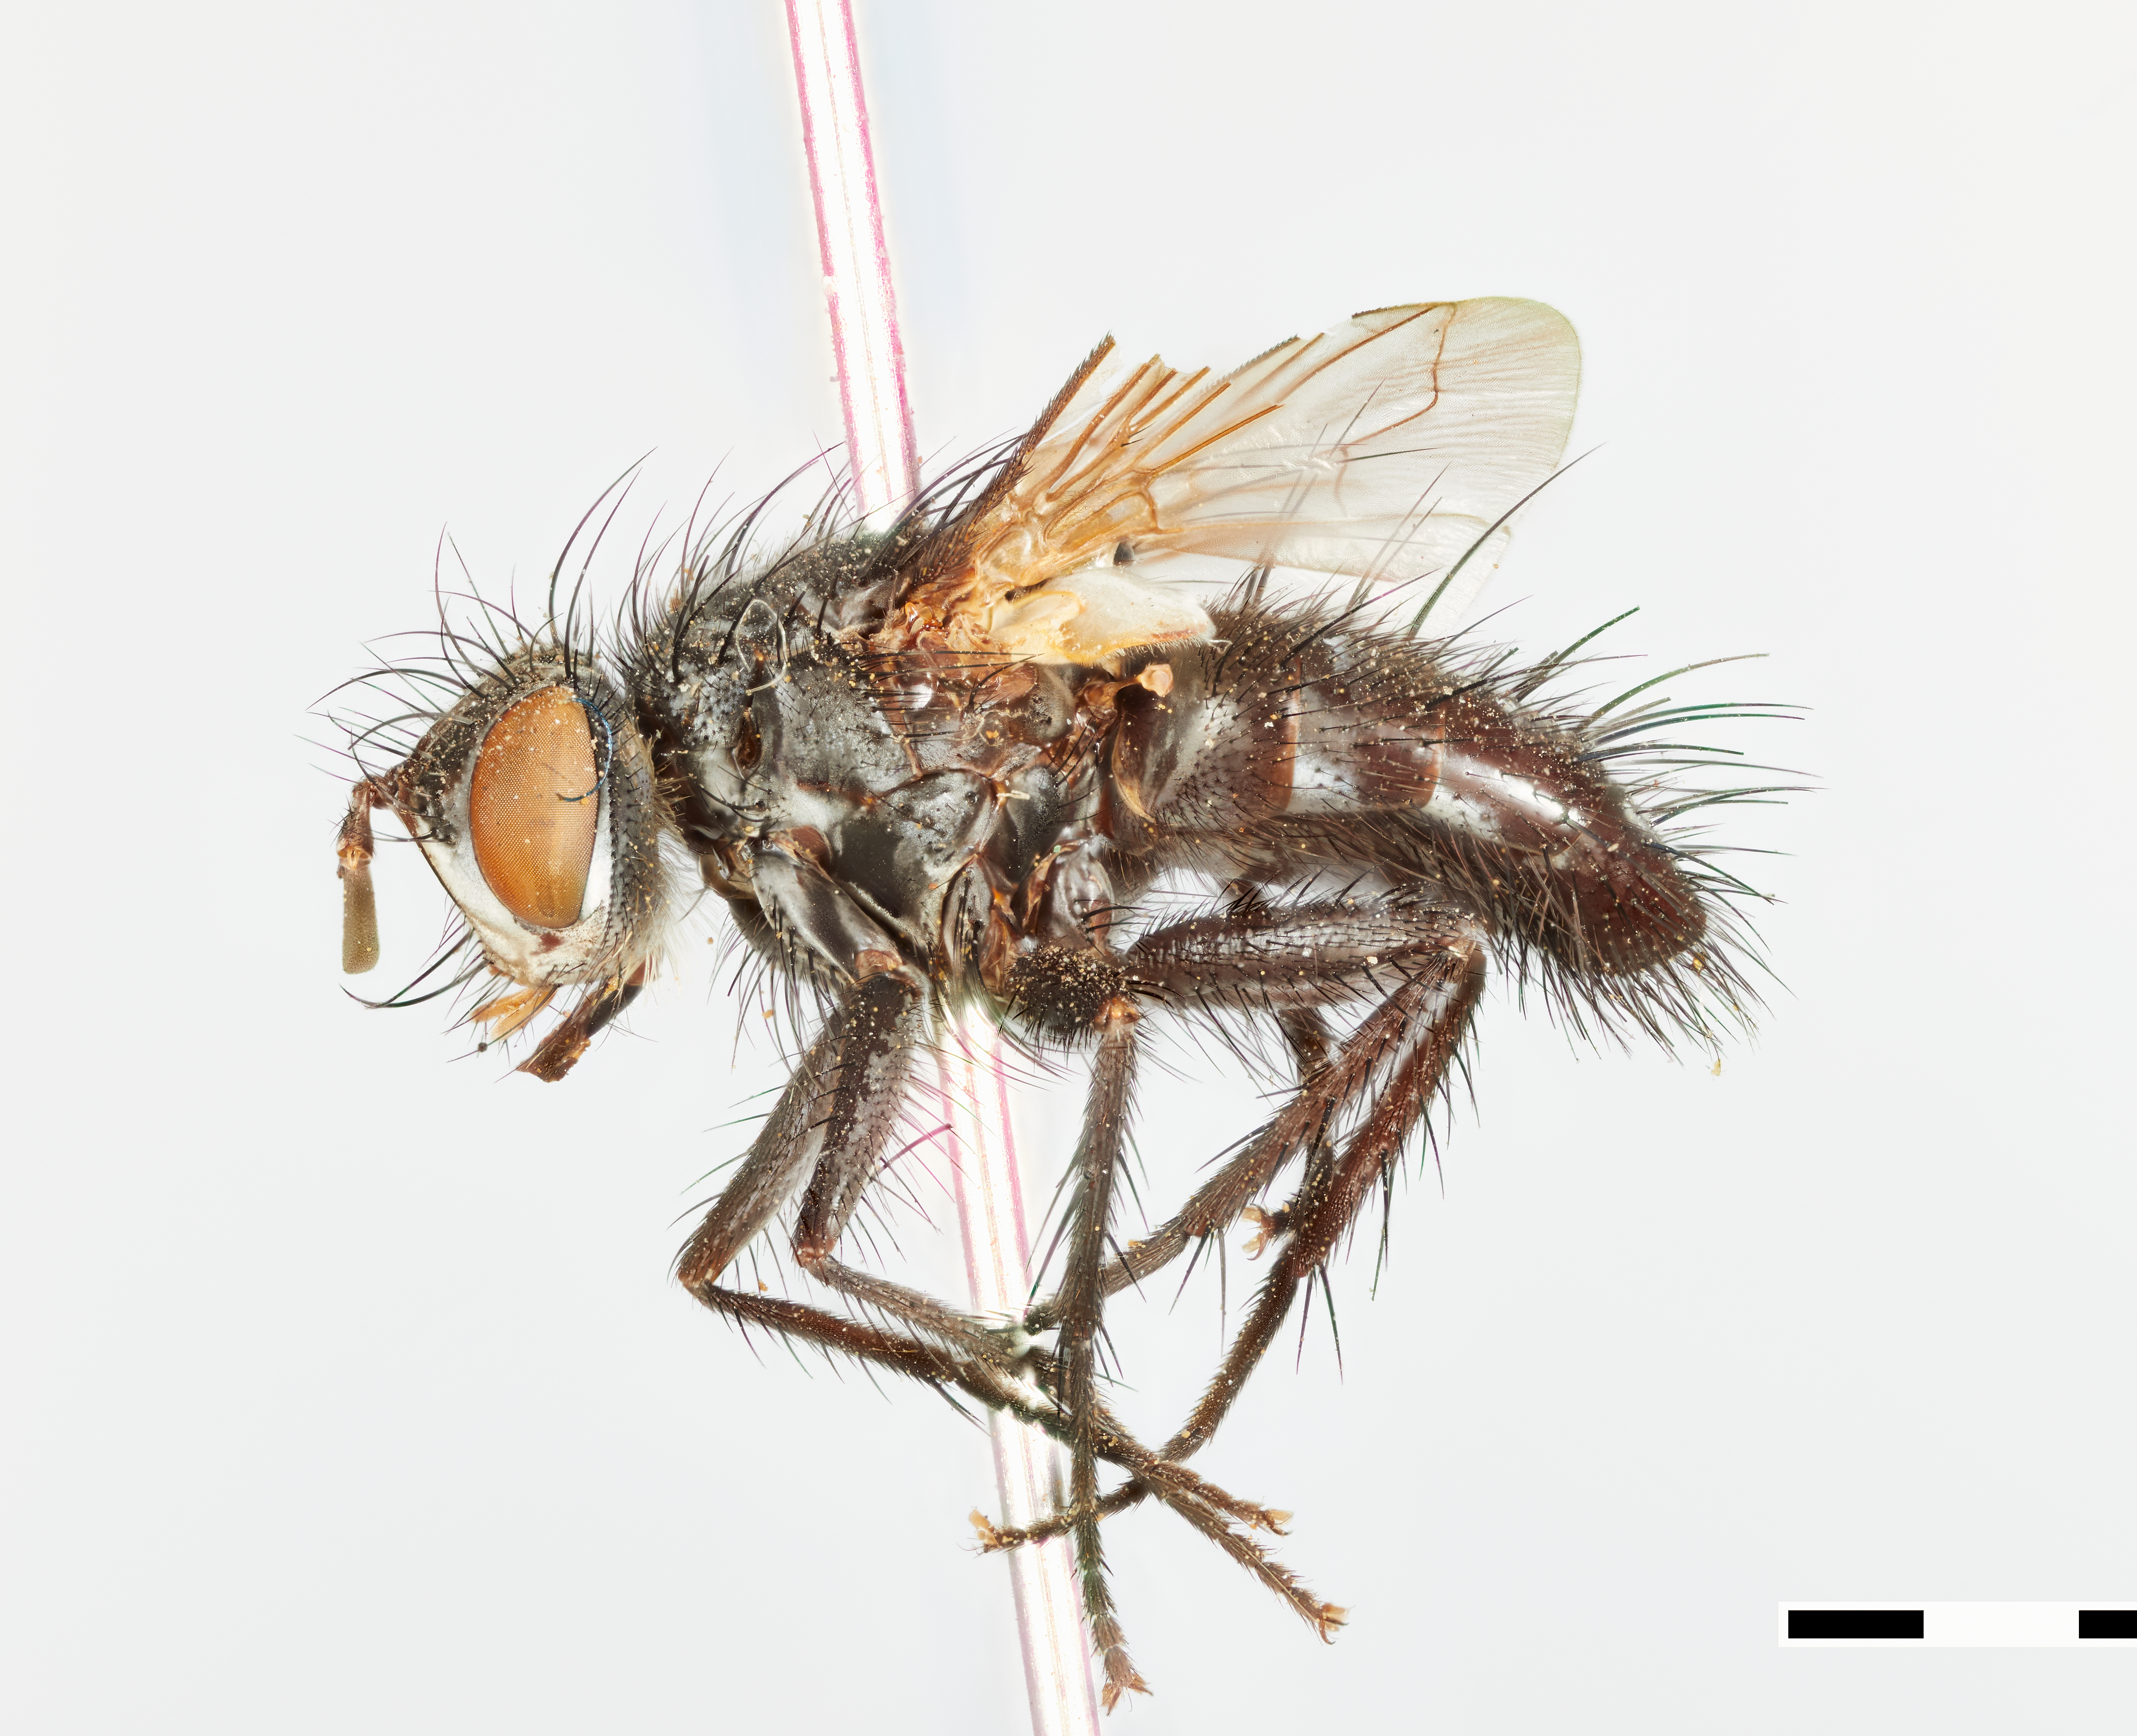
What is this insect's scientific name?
Masicera chaetoneura
